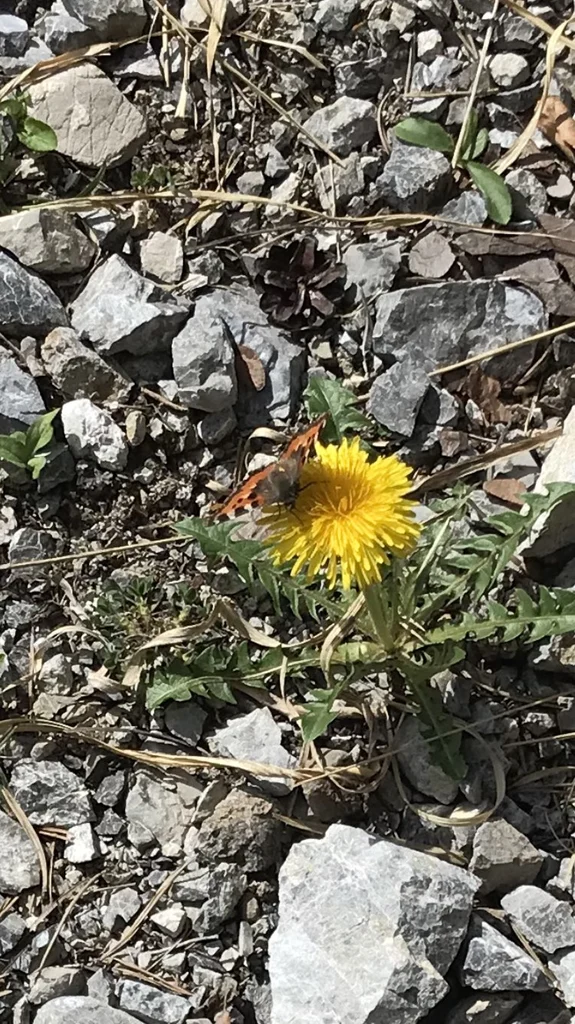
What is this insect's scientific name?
Aglais urticae
